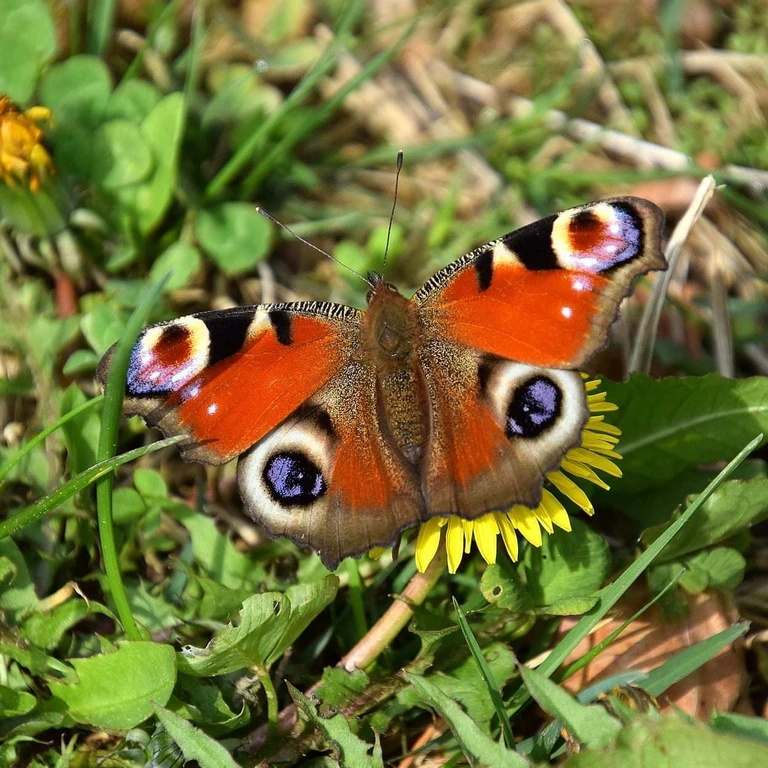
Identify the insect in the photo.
Aglais io
